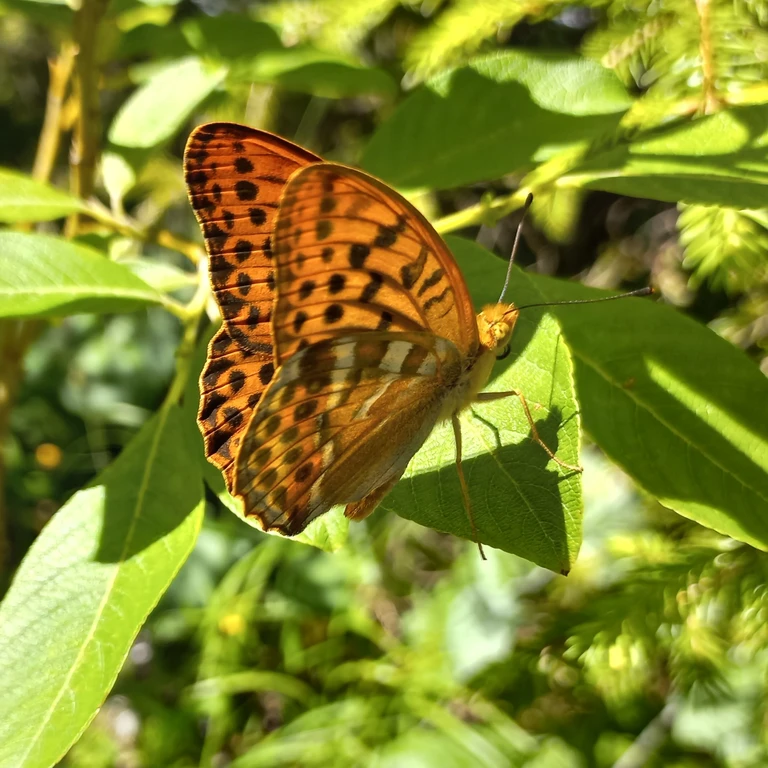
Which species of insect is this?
Argynnis paphia
